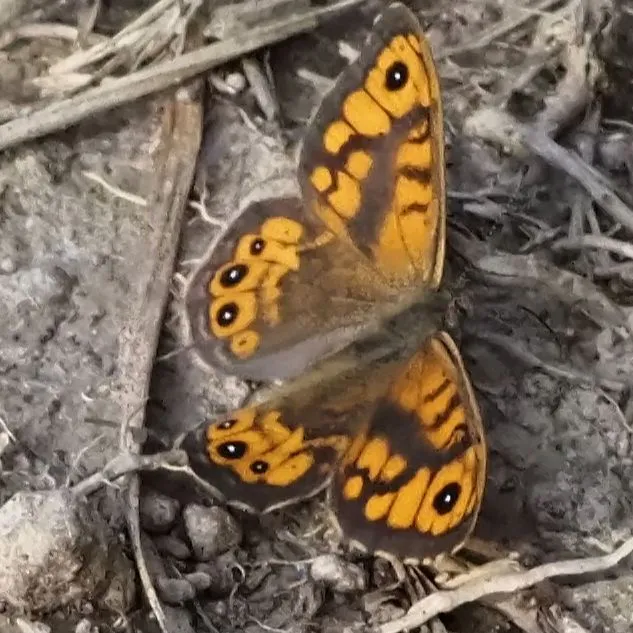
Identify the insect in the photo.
Lasiommata megera (also Pararge megera)
